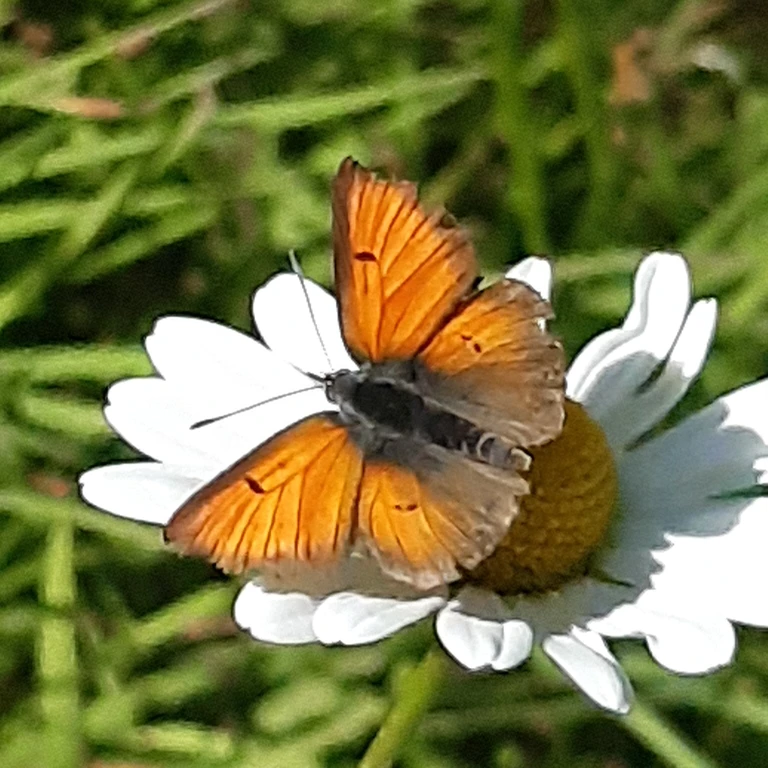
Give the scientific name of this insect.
Lycaena hippothoe (also Palaeochrysophanus hippothoe)
